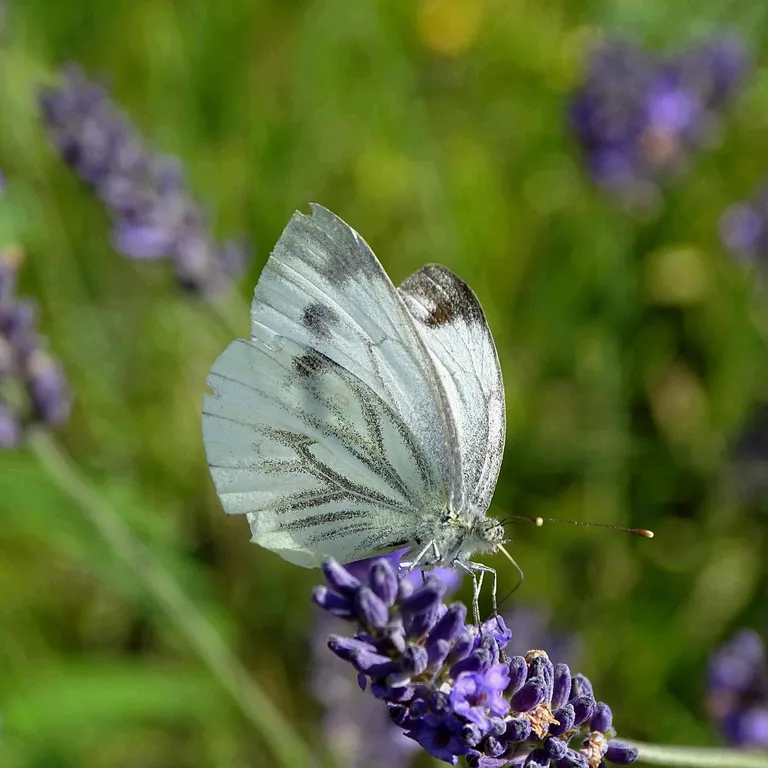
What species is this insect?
Pieris napi
